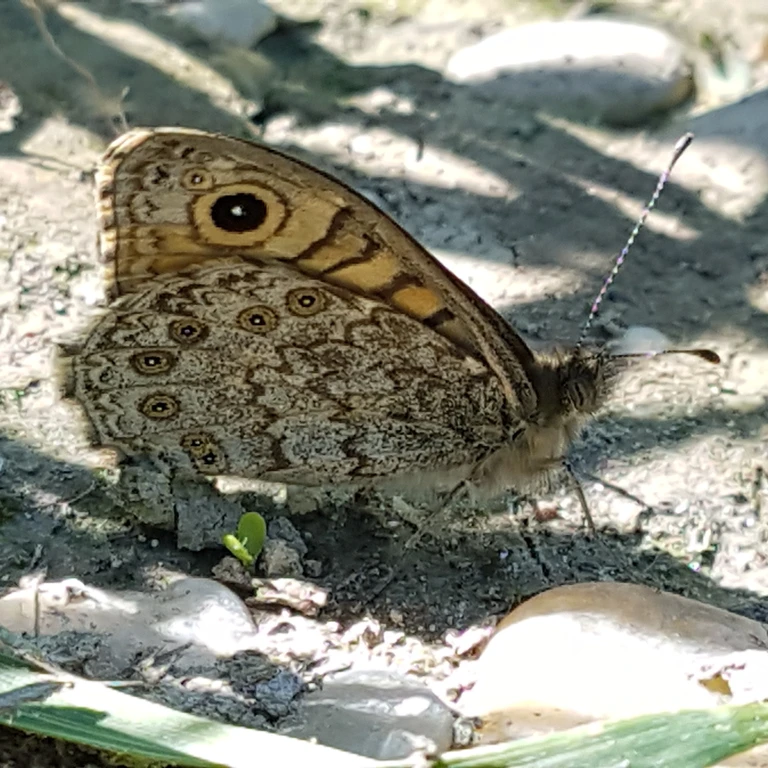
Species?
Lasiommata megera (also Pararge megera)
